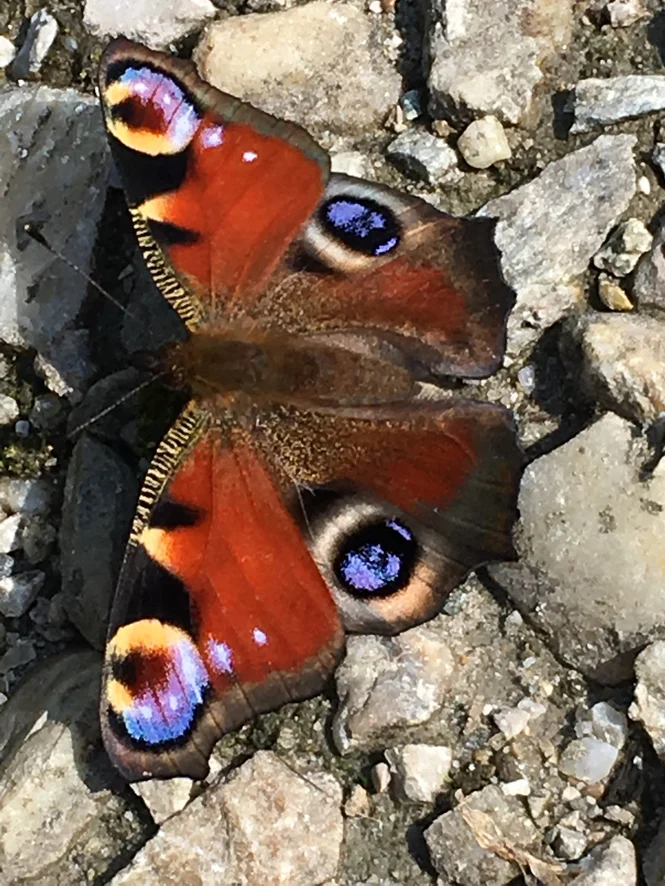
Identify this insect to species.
Aglais io
